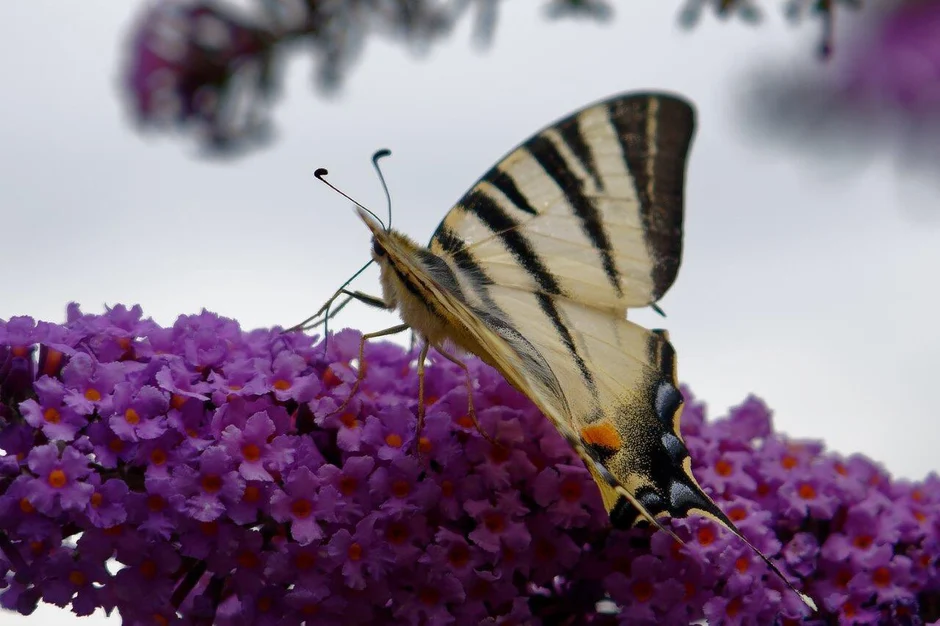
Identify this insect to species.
Iphiclides podalirius
